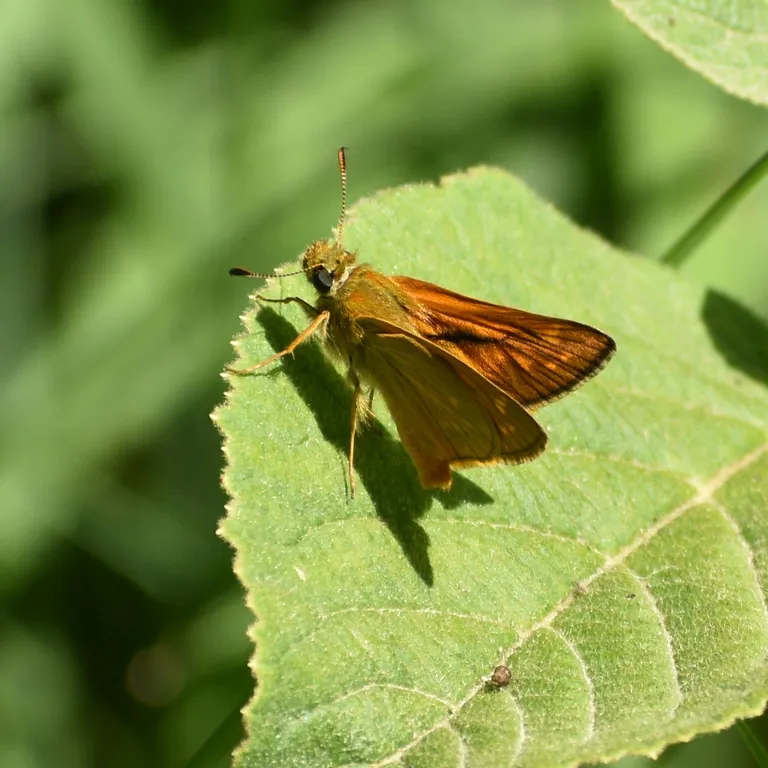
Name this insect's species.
Ochlodes sylvanus (also Ochlodes venata)
